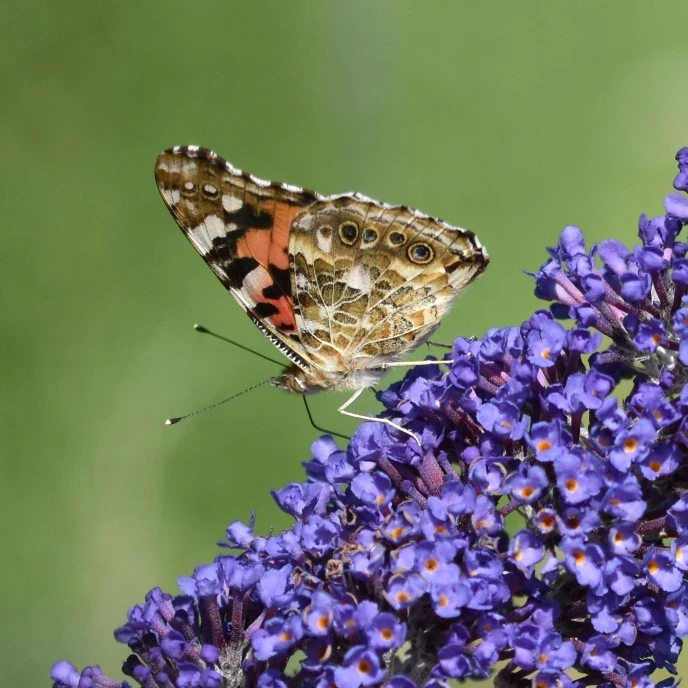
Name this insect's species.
Vanessa cardui
